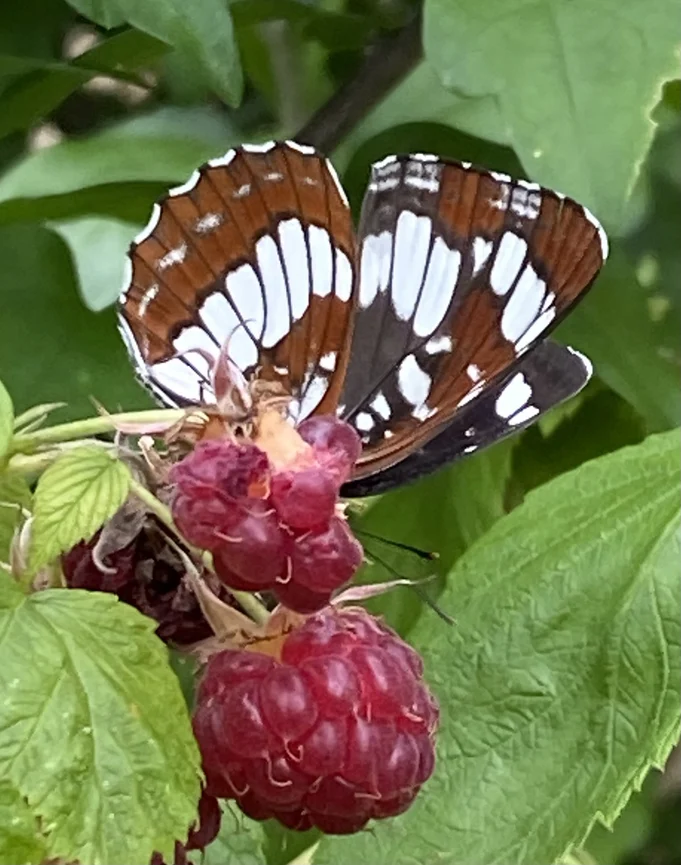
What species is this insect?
Neptis rivularis
